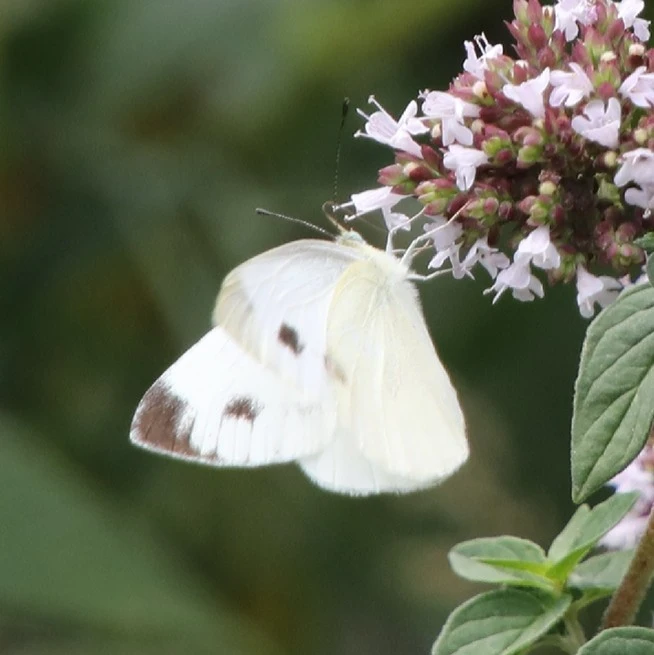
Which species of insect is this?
Pieris mannii
